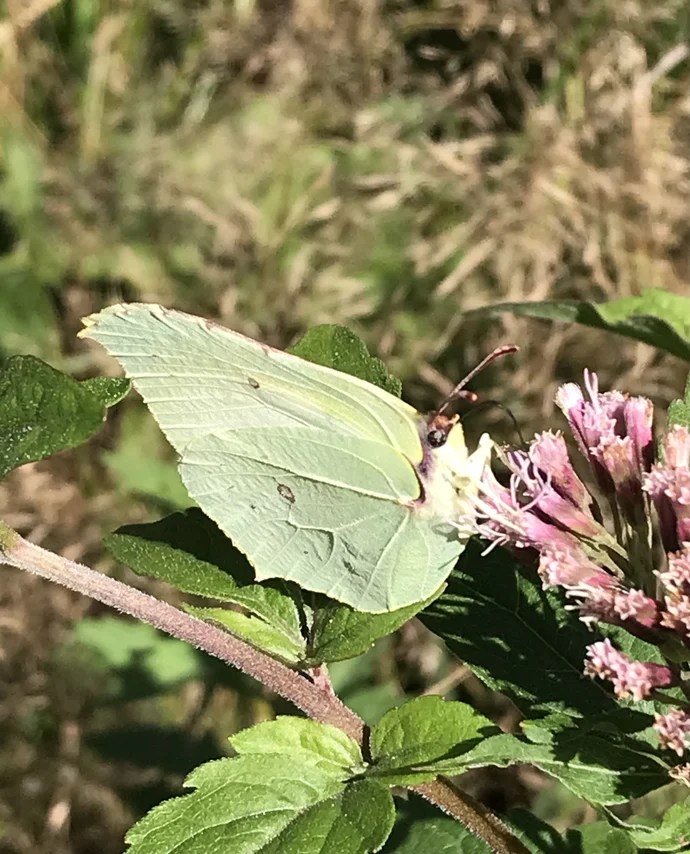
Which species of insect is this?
Gonepteryx rhamni
